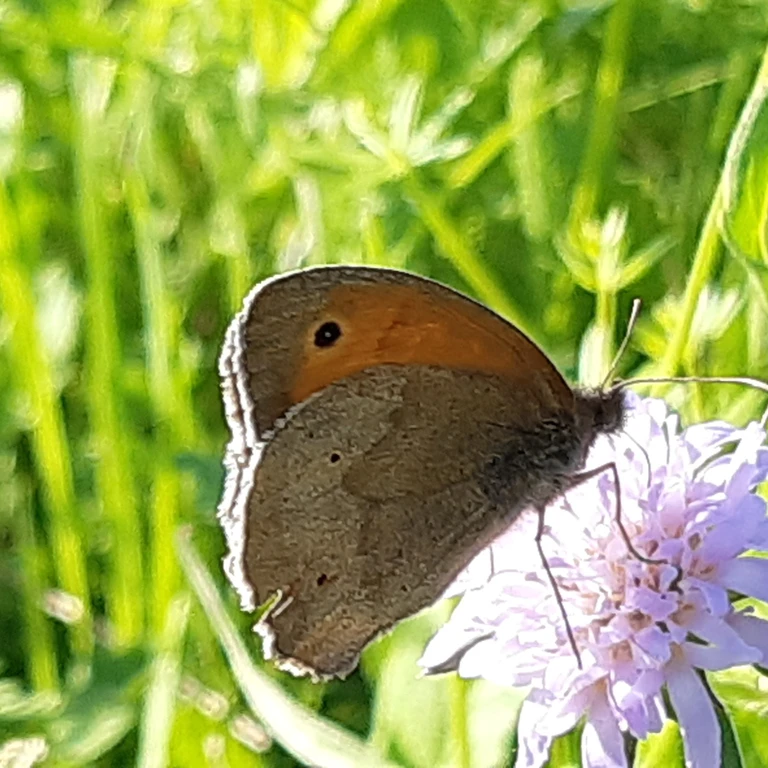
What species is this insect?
Maniola jurtina
